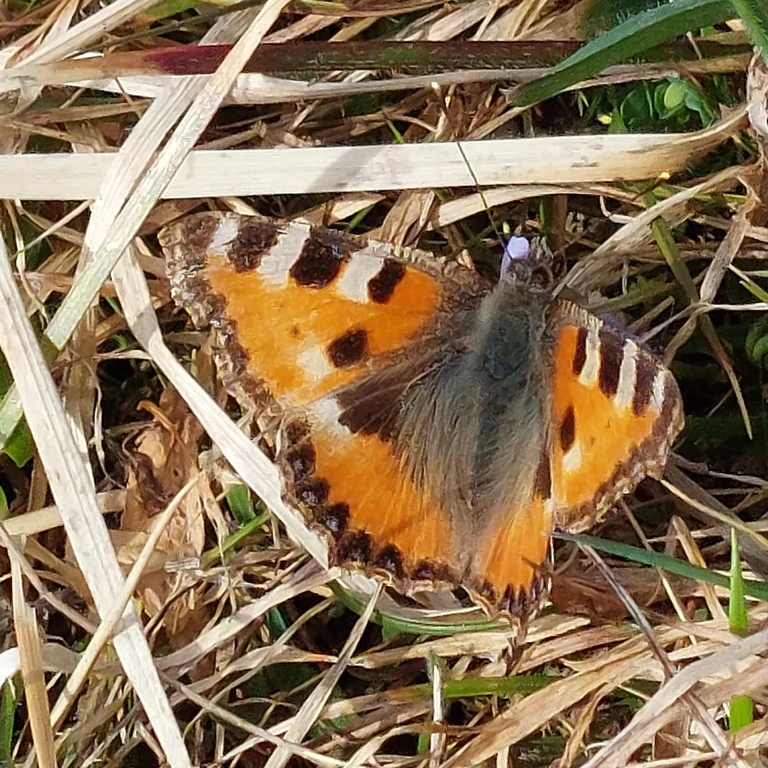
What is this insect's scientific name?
Aglais urticae
